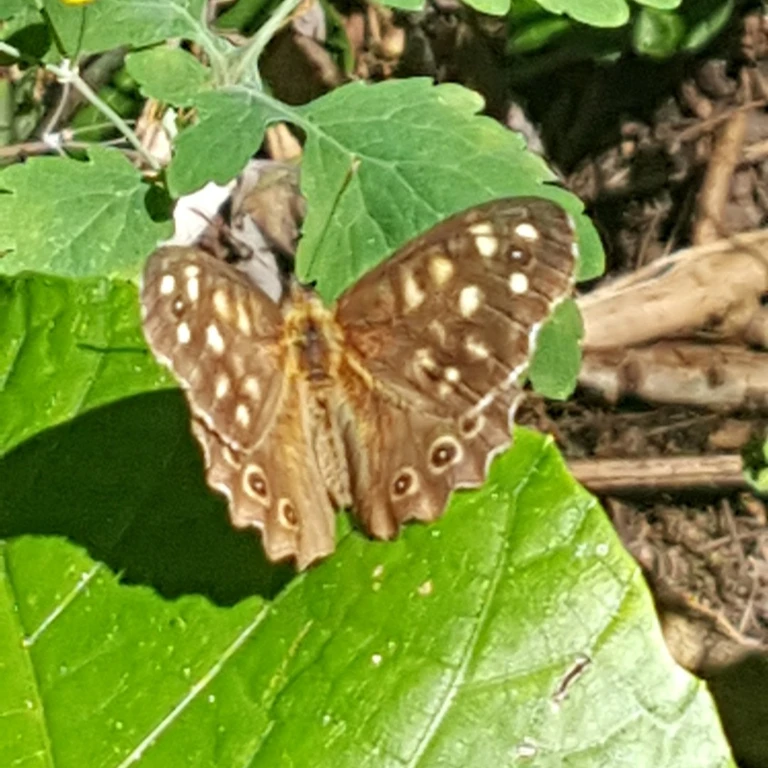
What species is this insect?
Pararge aegeria
